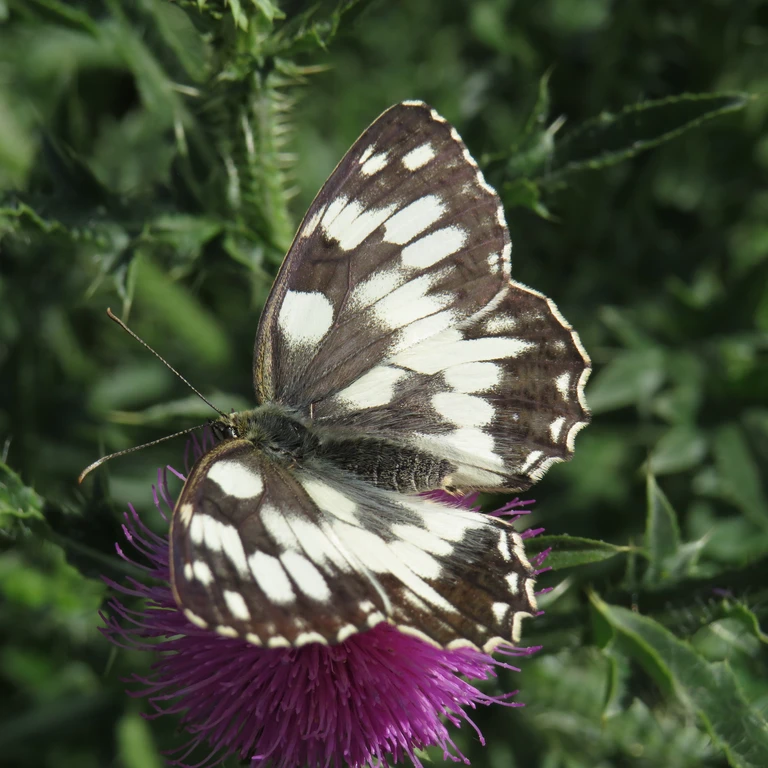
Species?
Melanargia galathea
